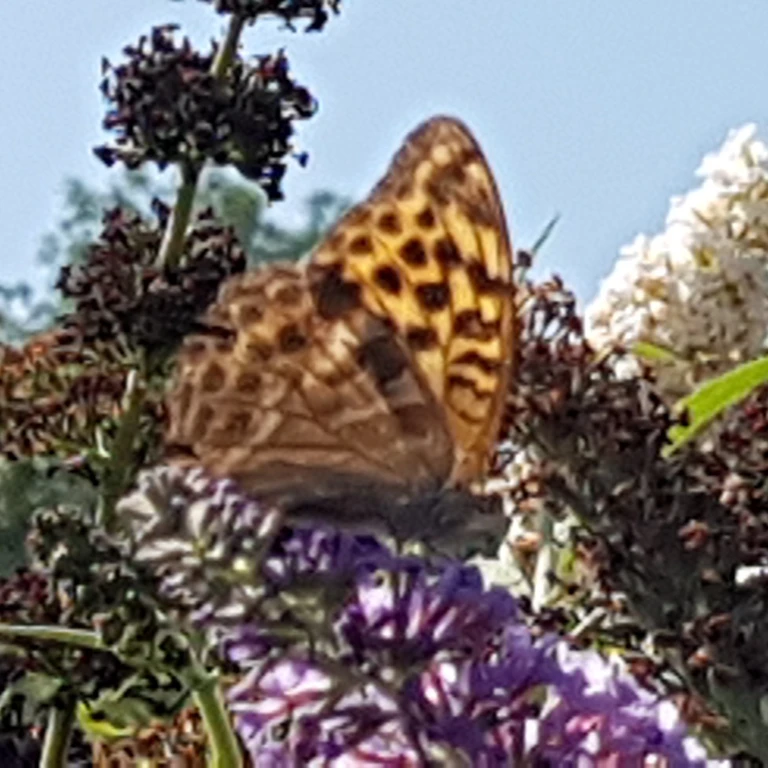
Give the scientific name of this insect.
Argynnis paphia
